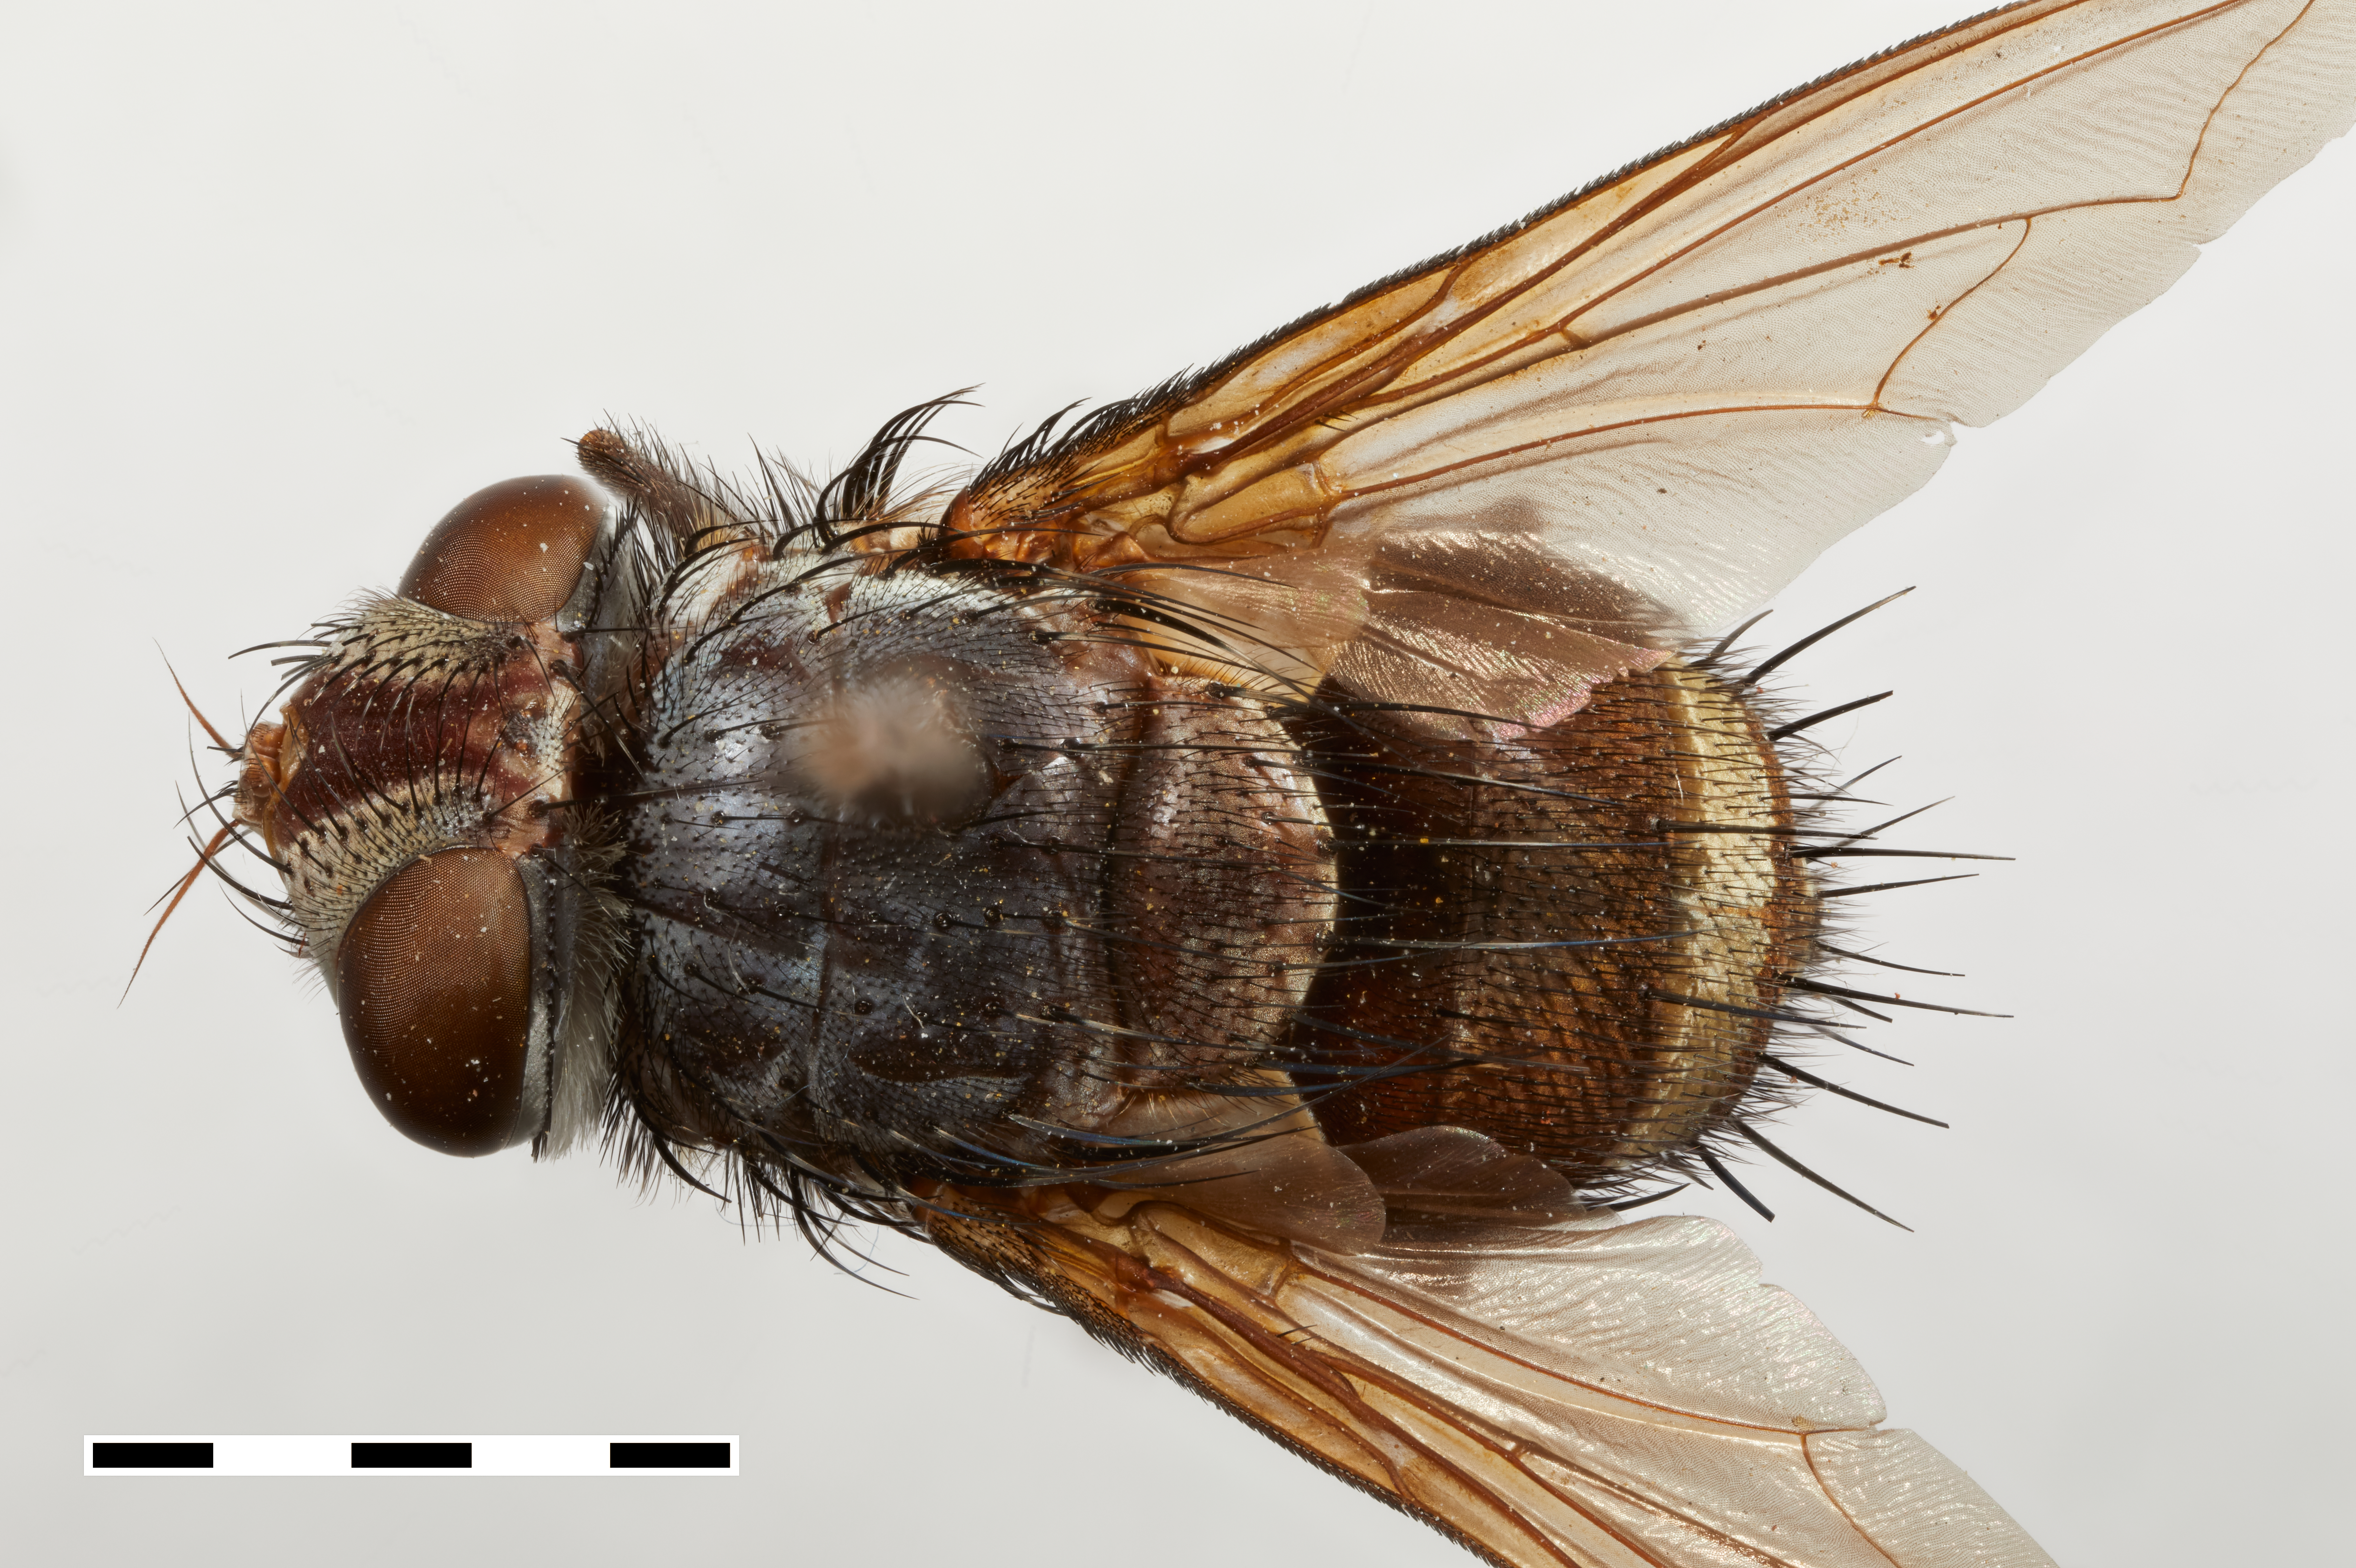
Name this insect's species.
Belvosia townsendi
